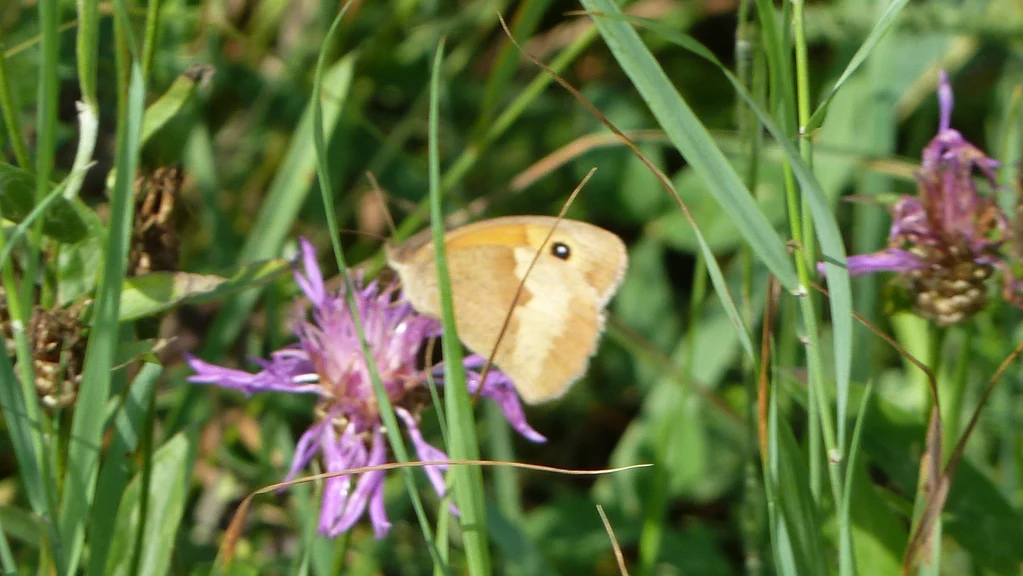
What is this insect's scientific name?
Maniola jurtina
